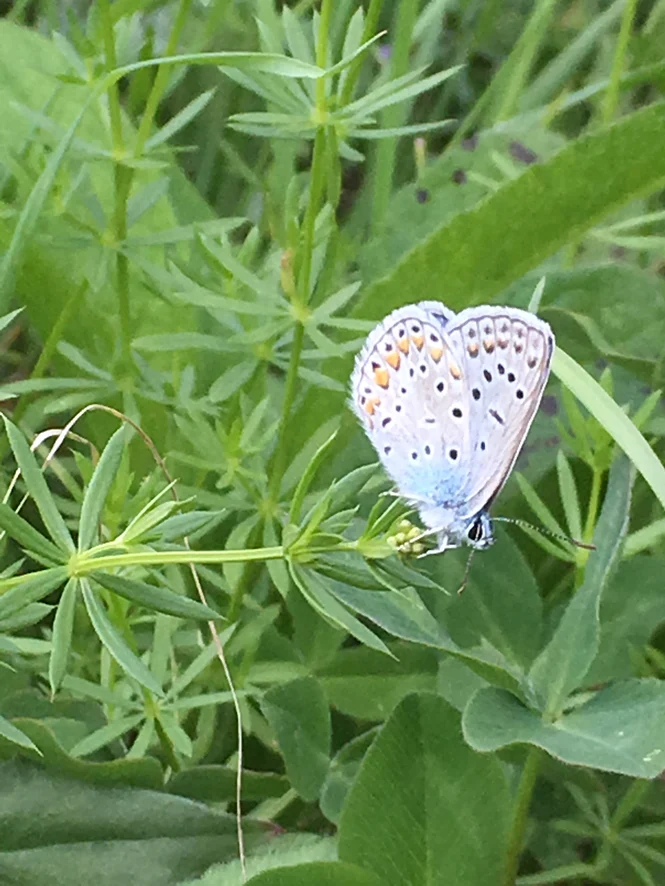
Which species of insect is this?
Polyommatus icarus
